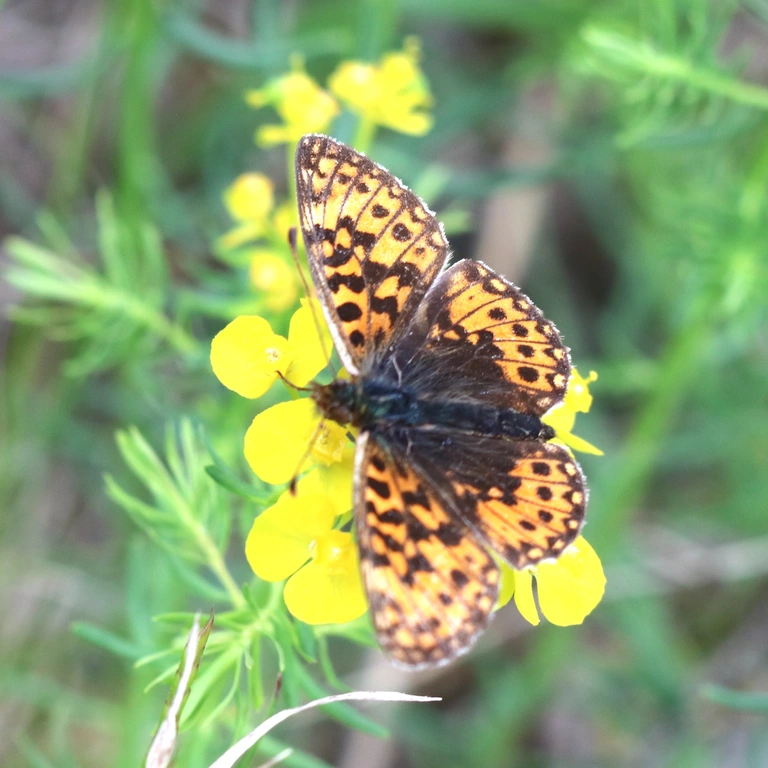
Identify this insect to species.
Boloria dia
